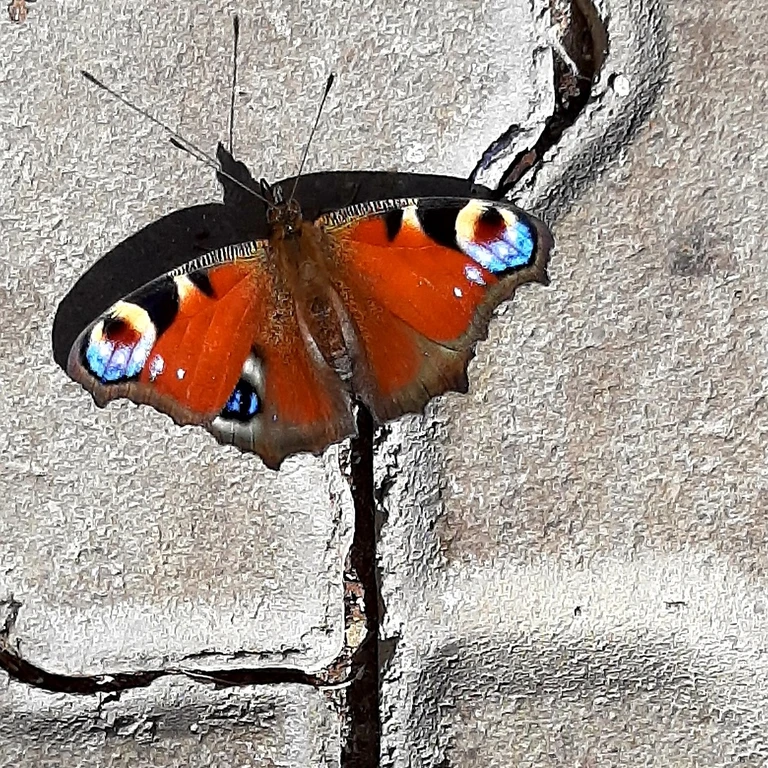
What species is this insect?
Aglais io
